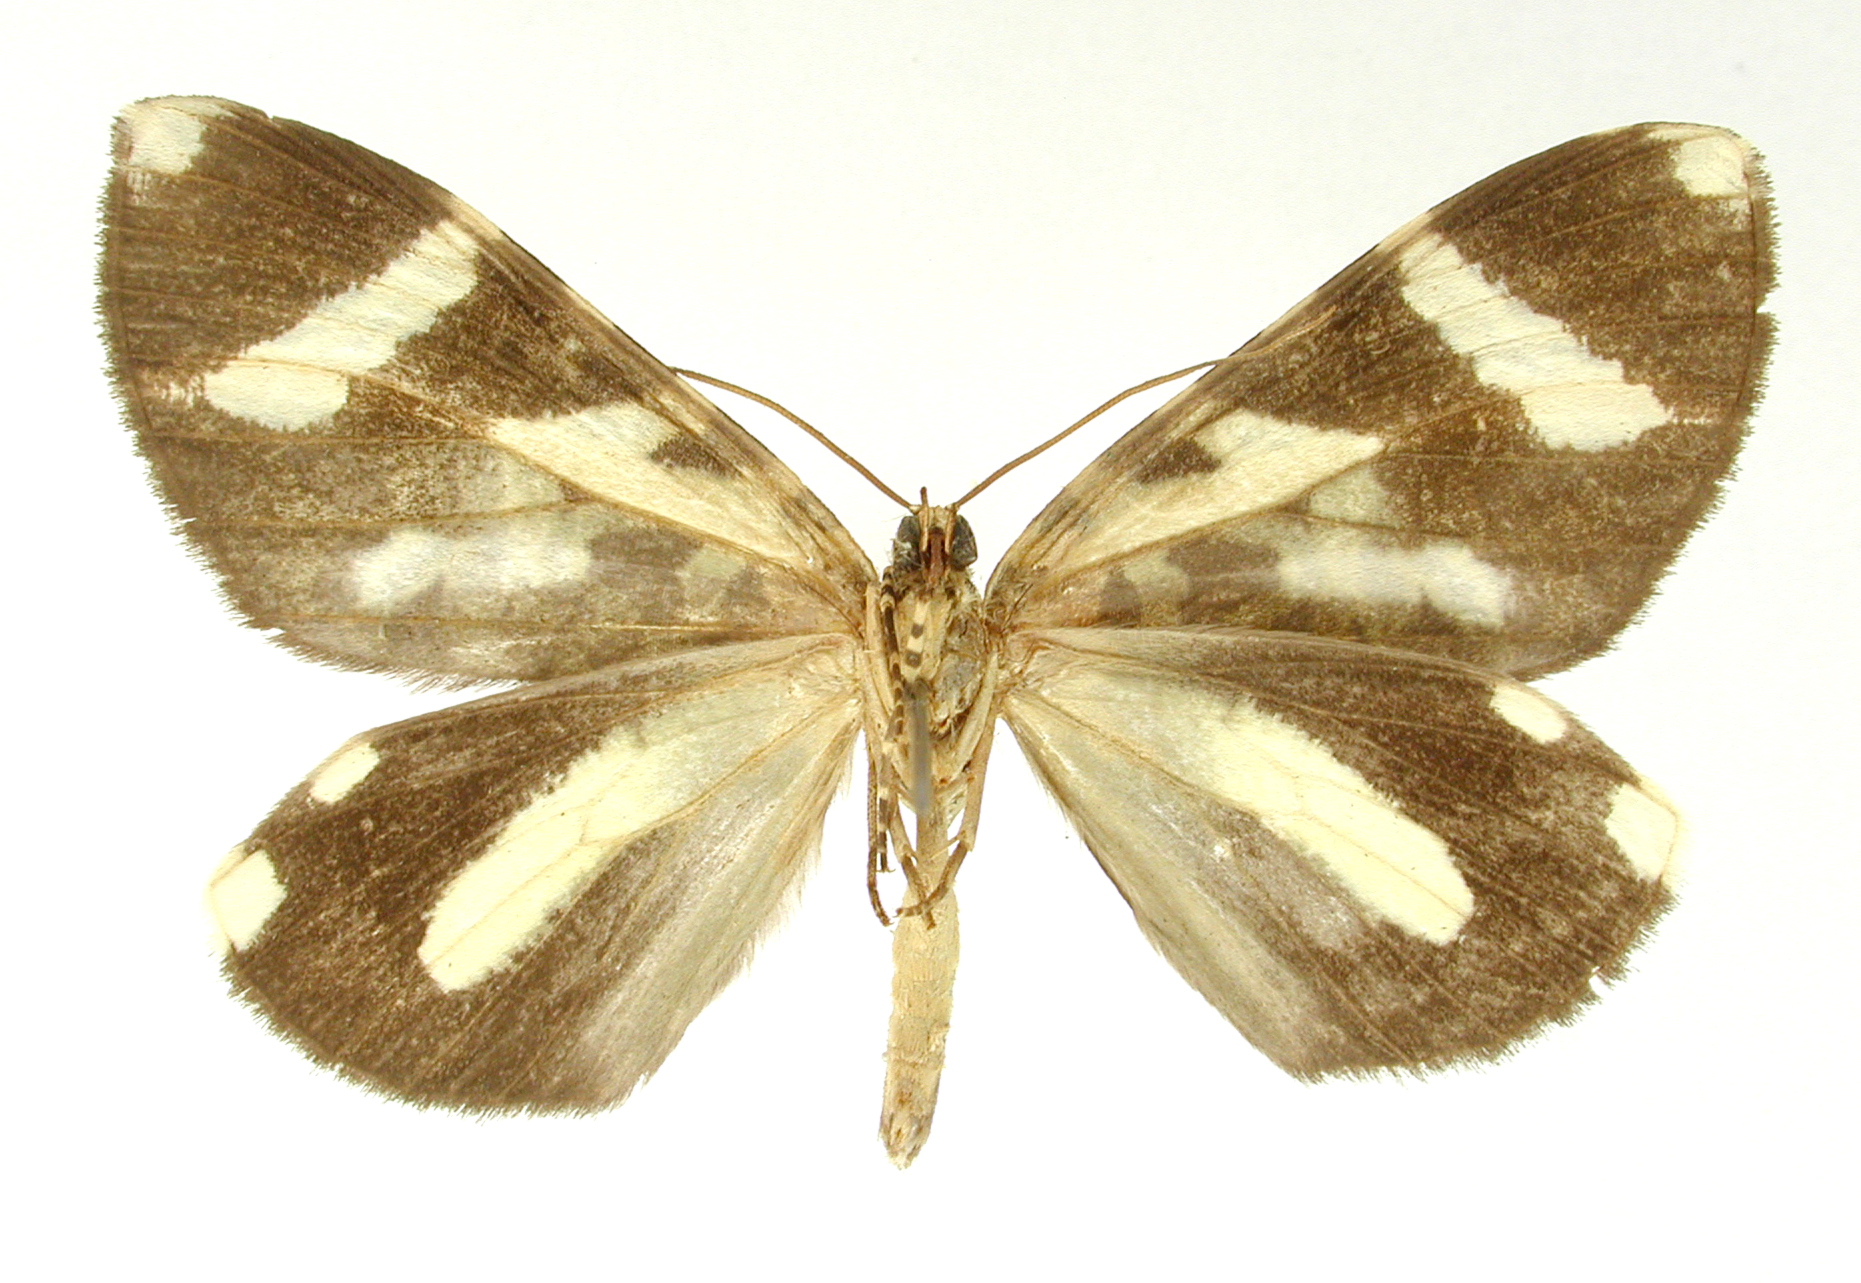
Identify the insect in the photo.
Priapodes flaviradiata
